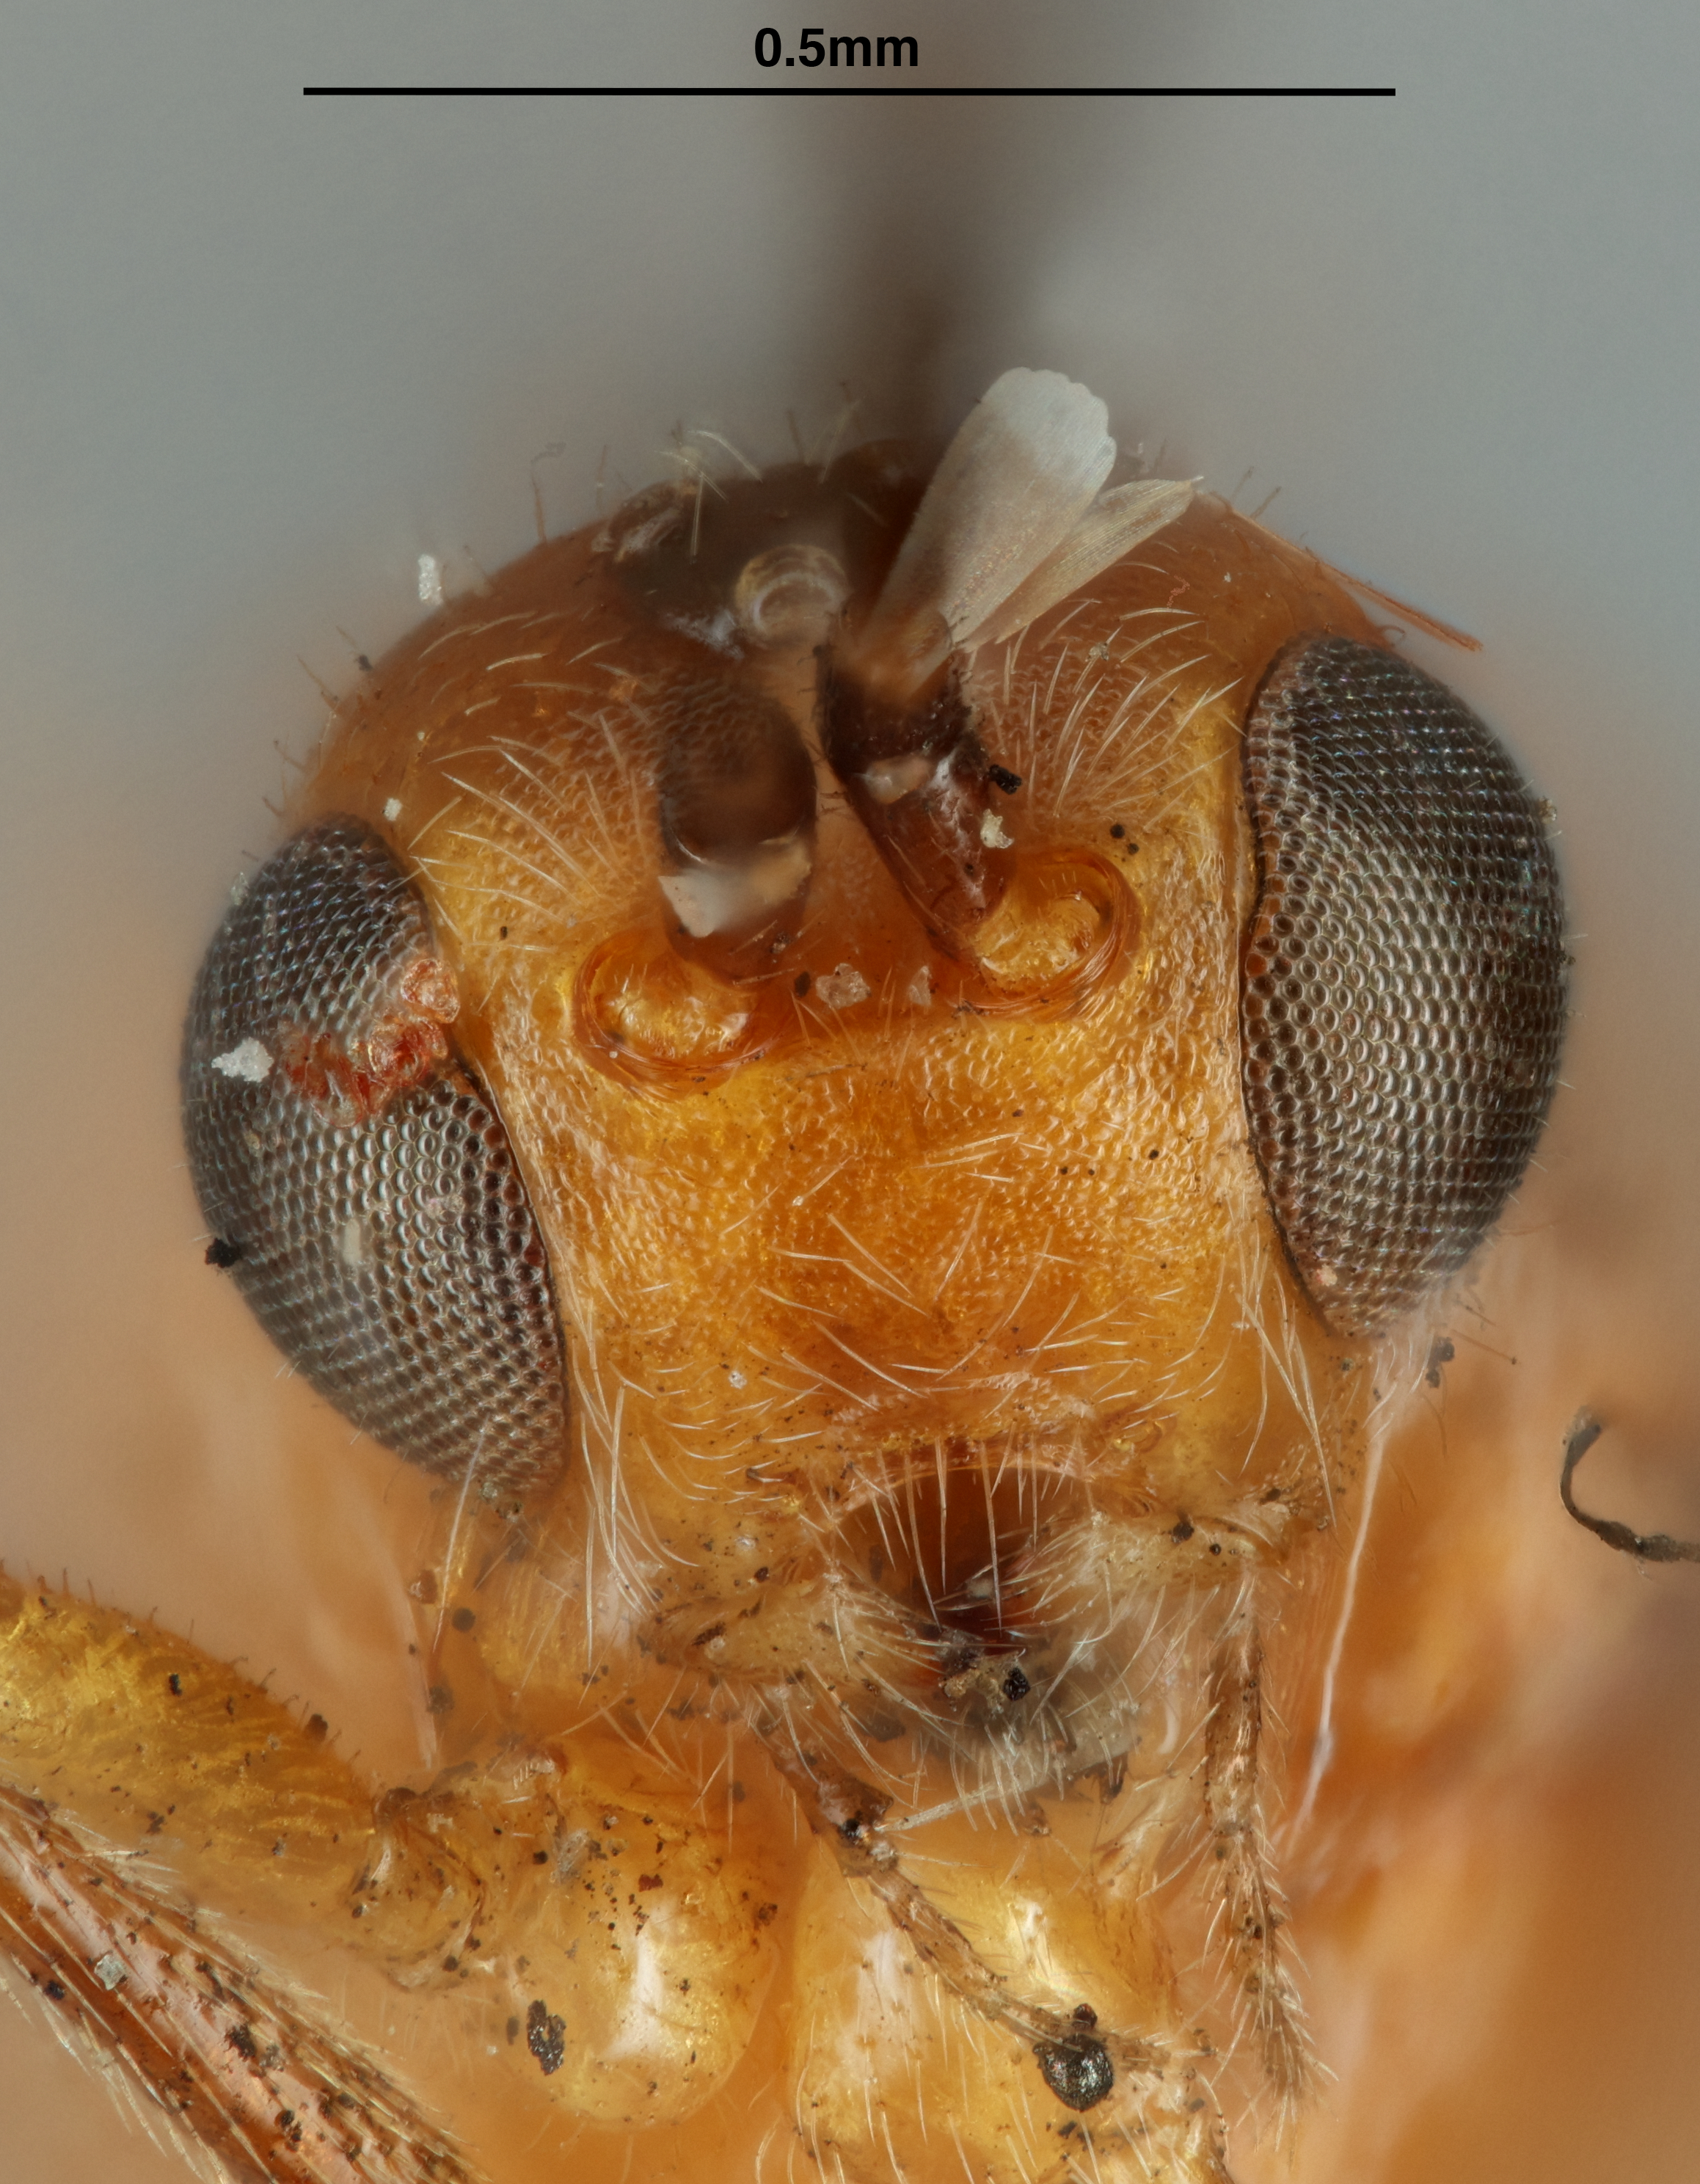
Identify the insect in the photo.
Microbracon gemmaecola
